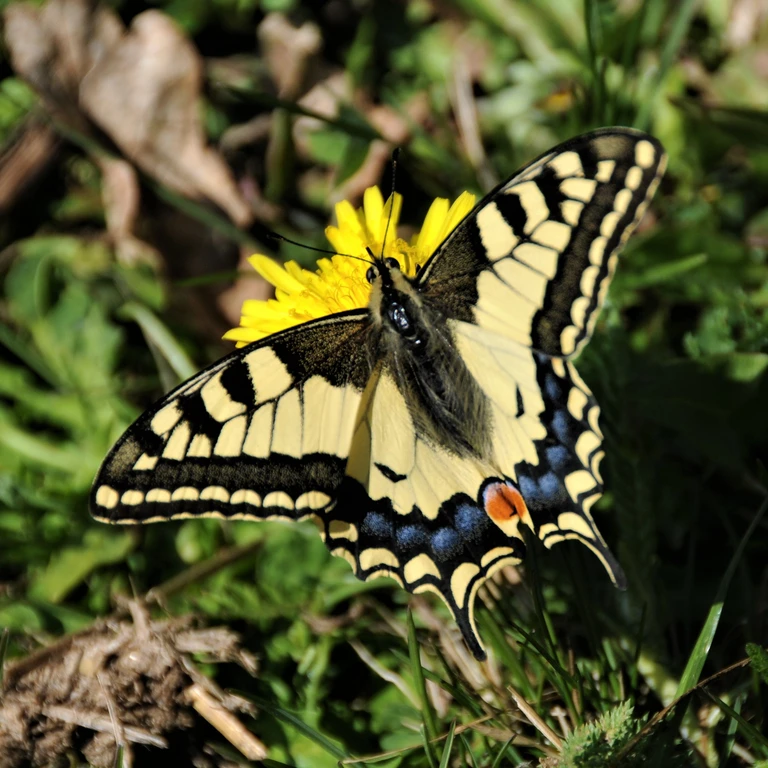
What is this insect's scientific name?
Papilio machaon
